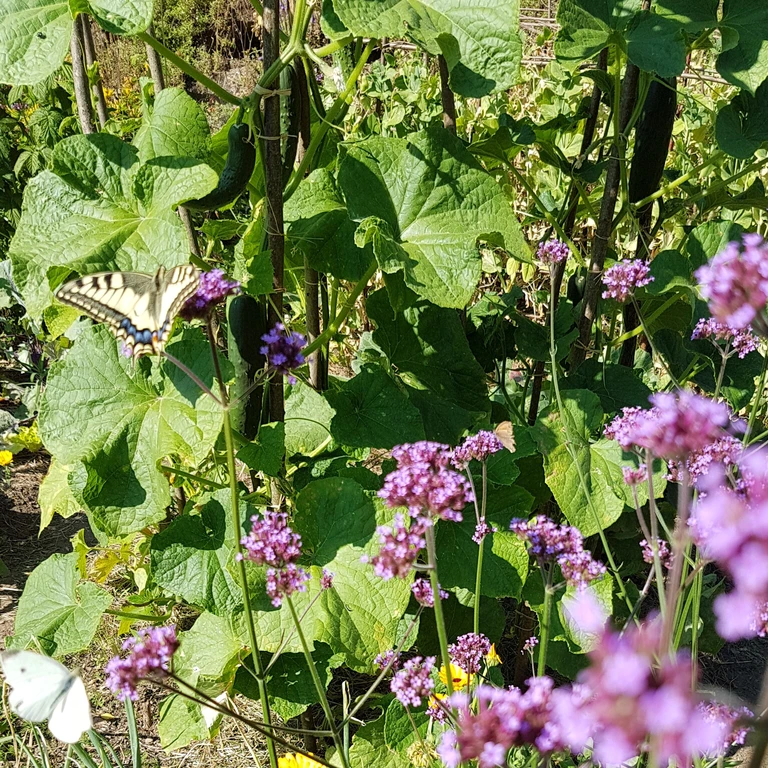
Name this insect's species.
Papilio machaon
